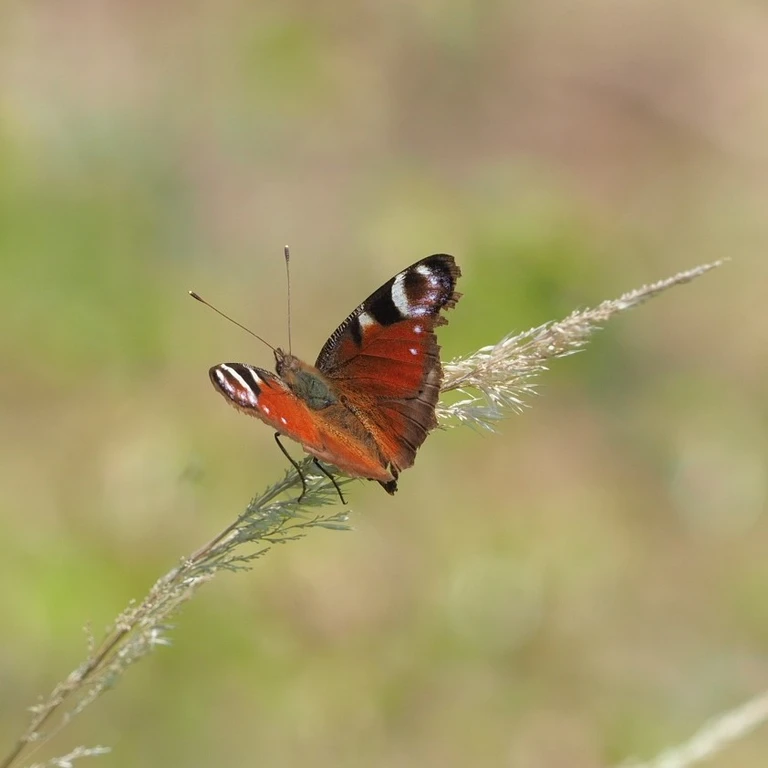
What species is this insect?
Aglais io
